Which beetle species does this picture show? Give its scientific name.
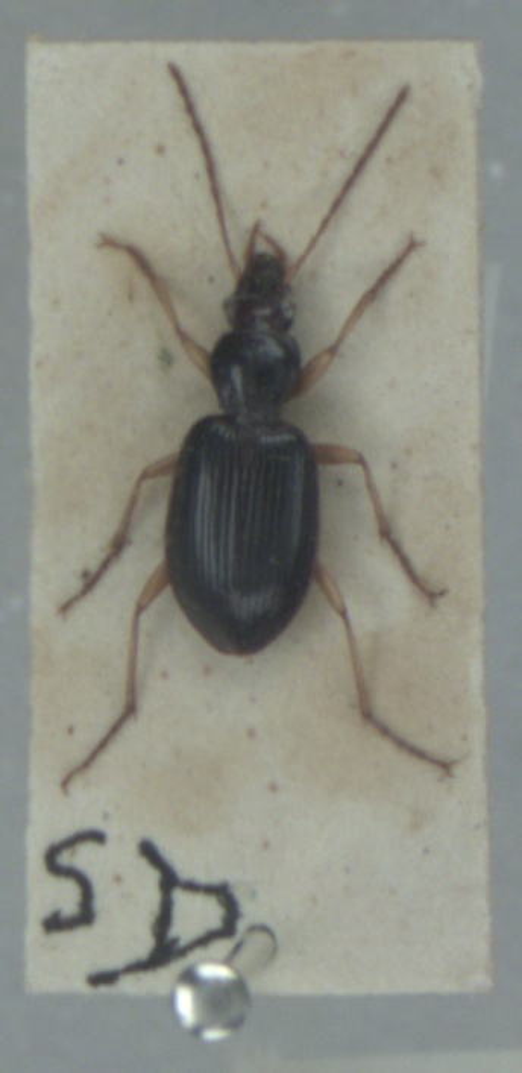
Paranchus albipes
